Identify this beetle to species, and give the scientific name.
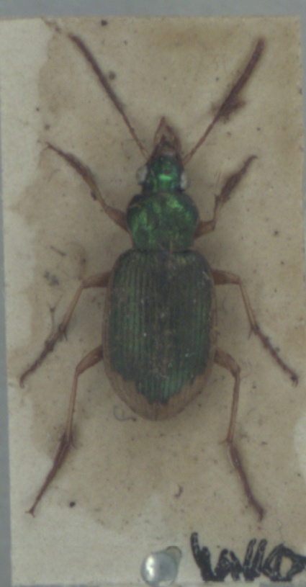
Chlaenius vestitus
